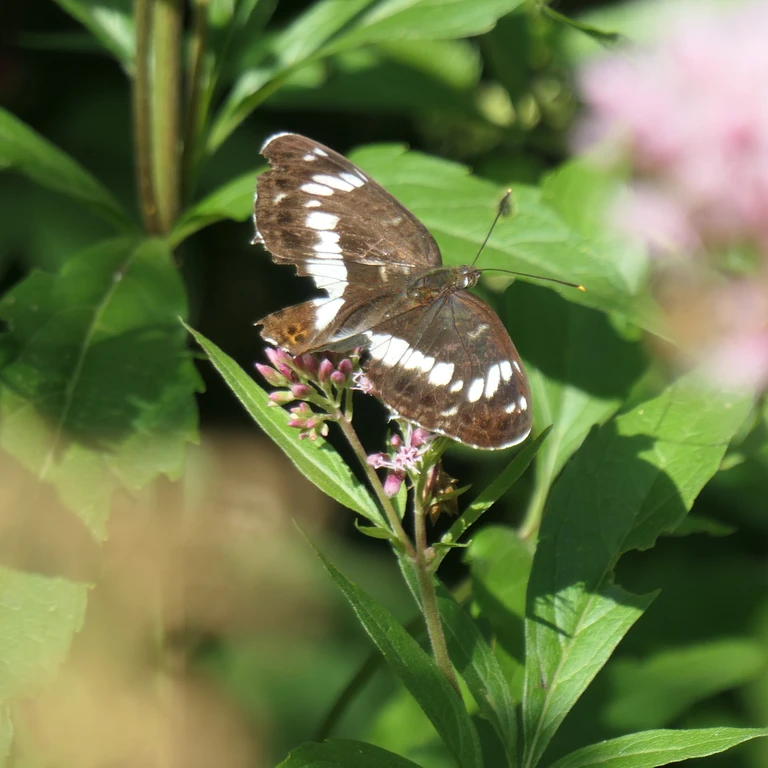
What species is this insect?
Limenitis camilla (also Ladoga camilla)
